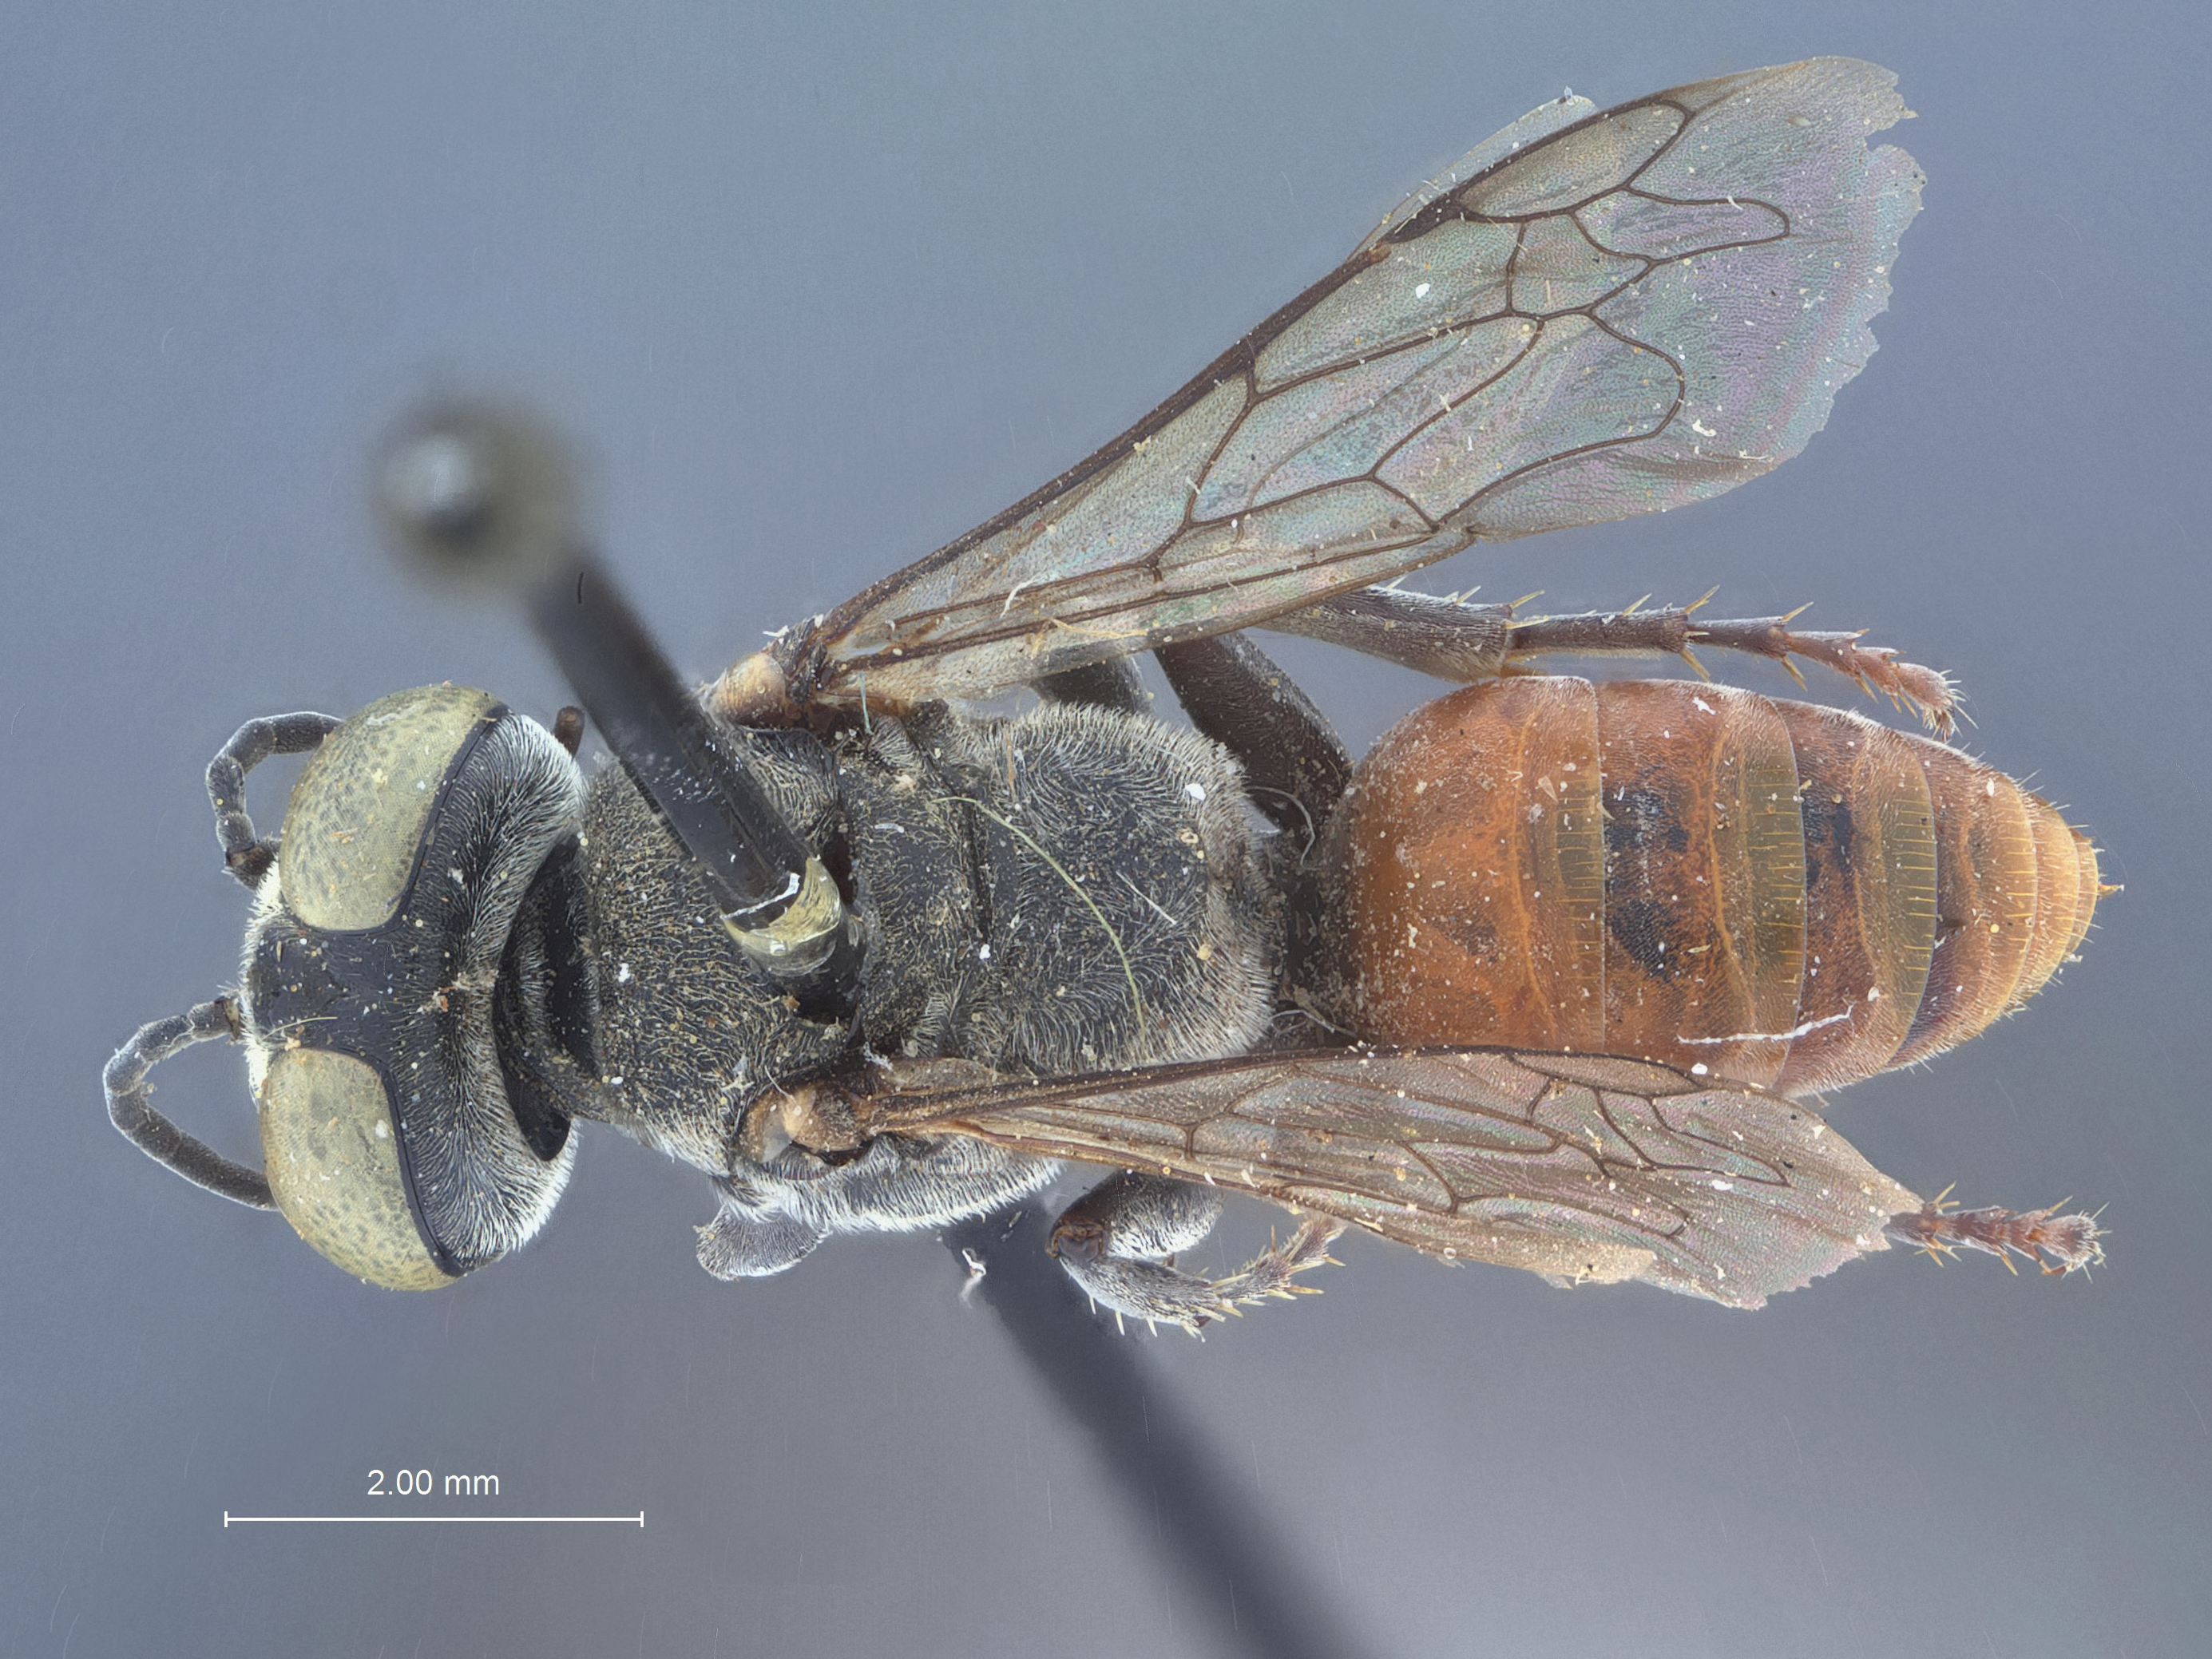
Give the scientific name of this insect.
Tachysphex cockerellae
